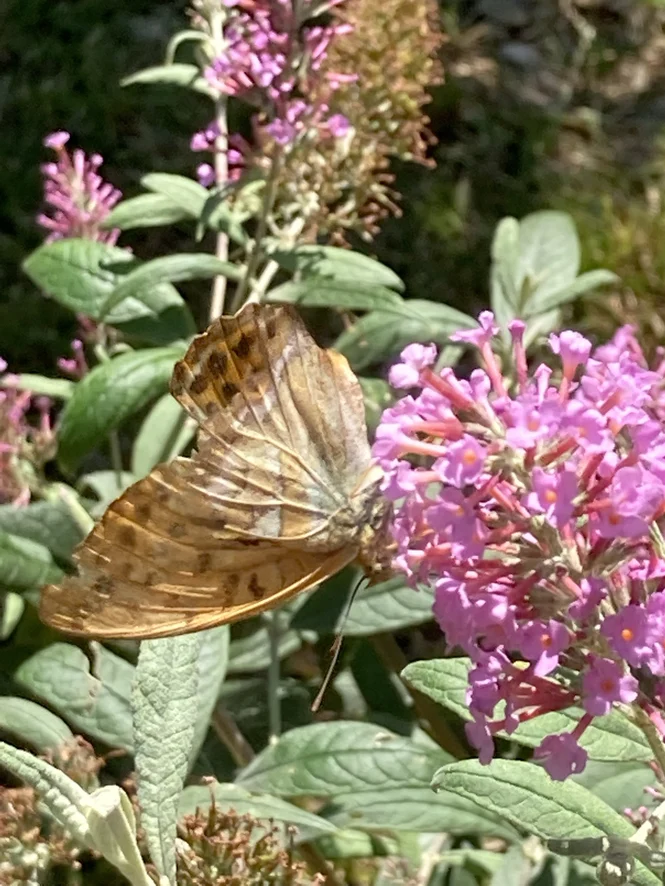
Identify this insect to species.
Argynnis paphia
